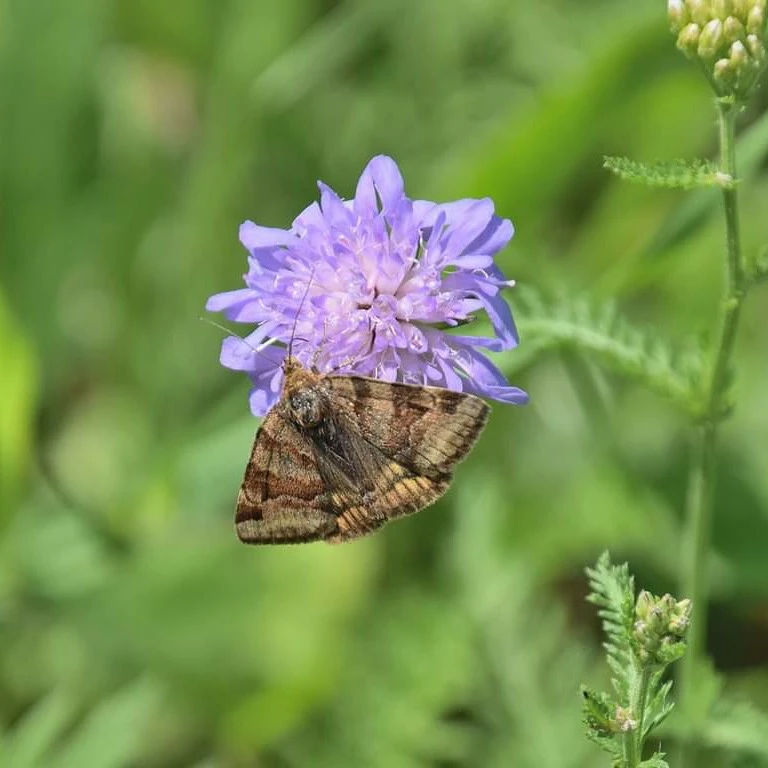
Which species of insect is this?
Euclidia glyphica
